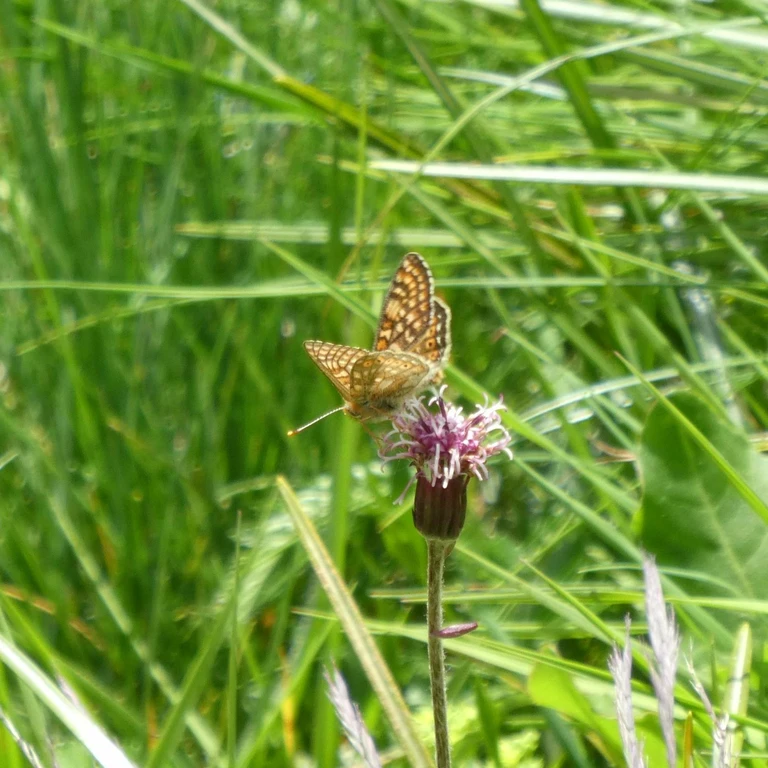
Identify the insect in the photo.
Euphydryas aurinia
